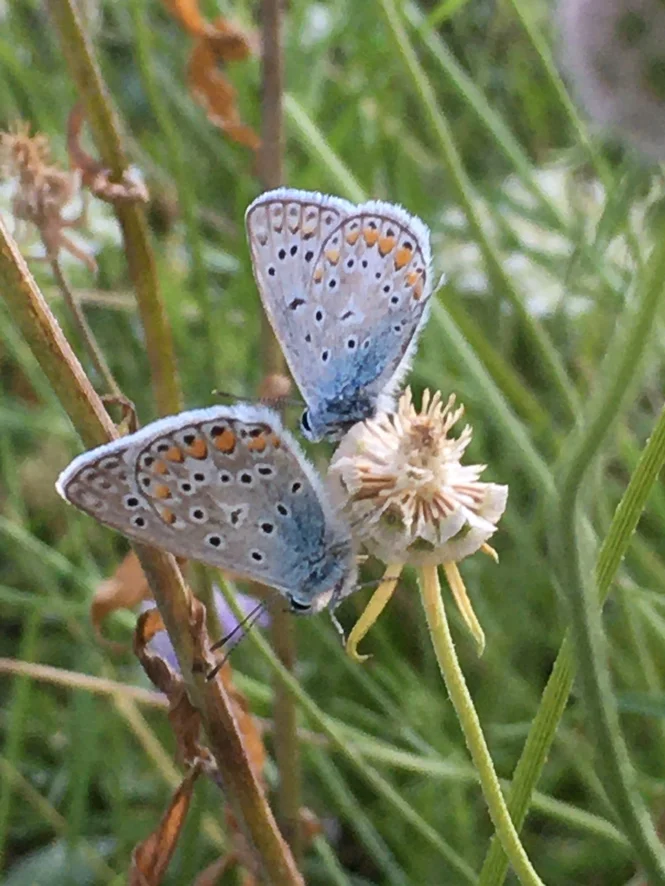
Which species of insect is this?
Polyommatus icarus
